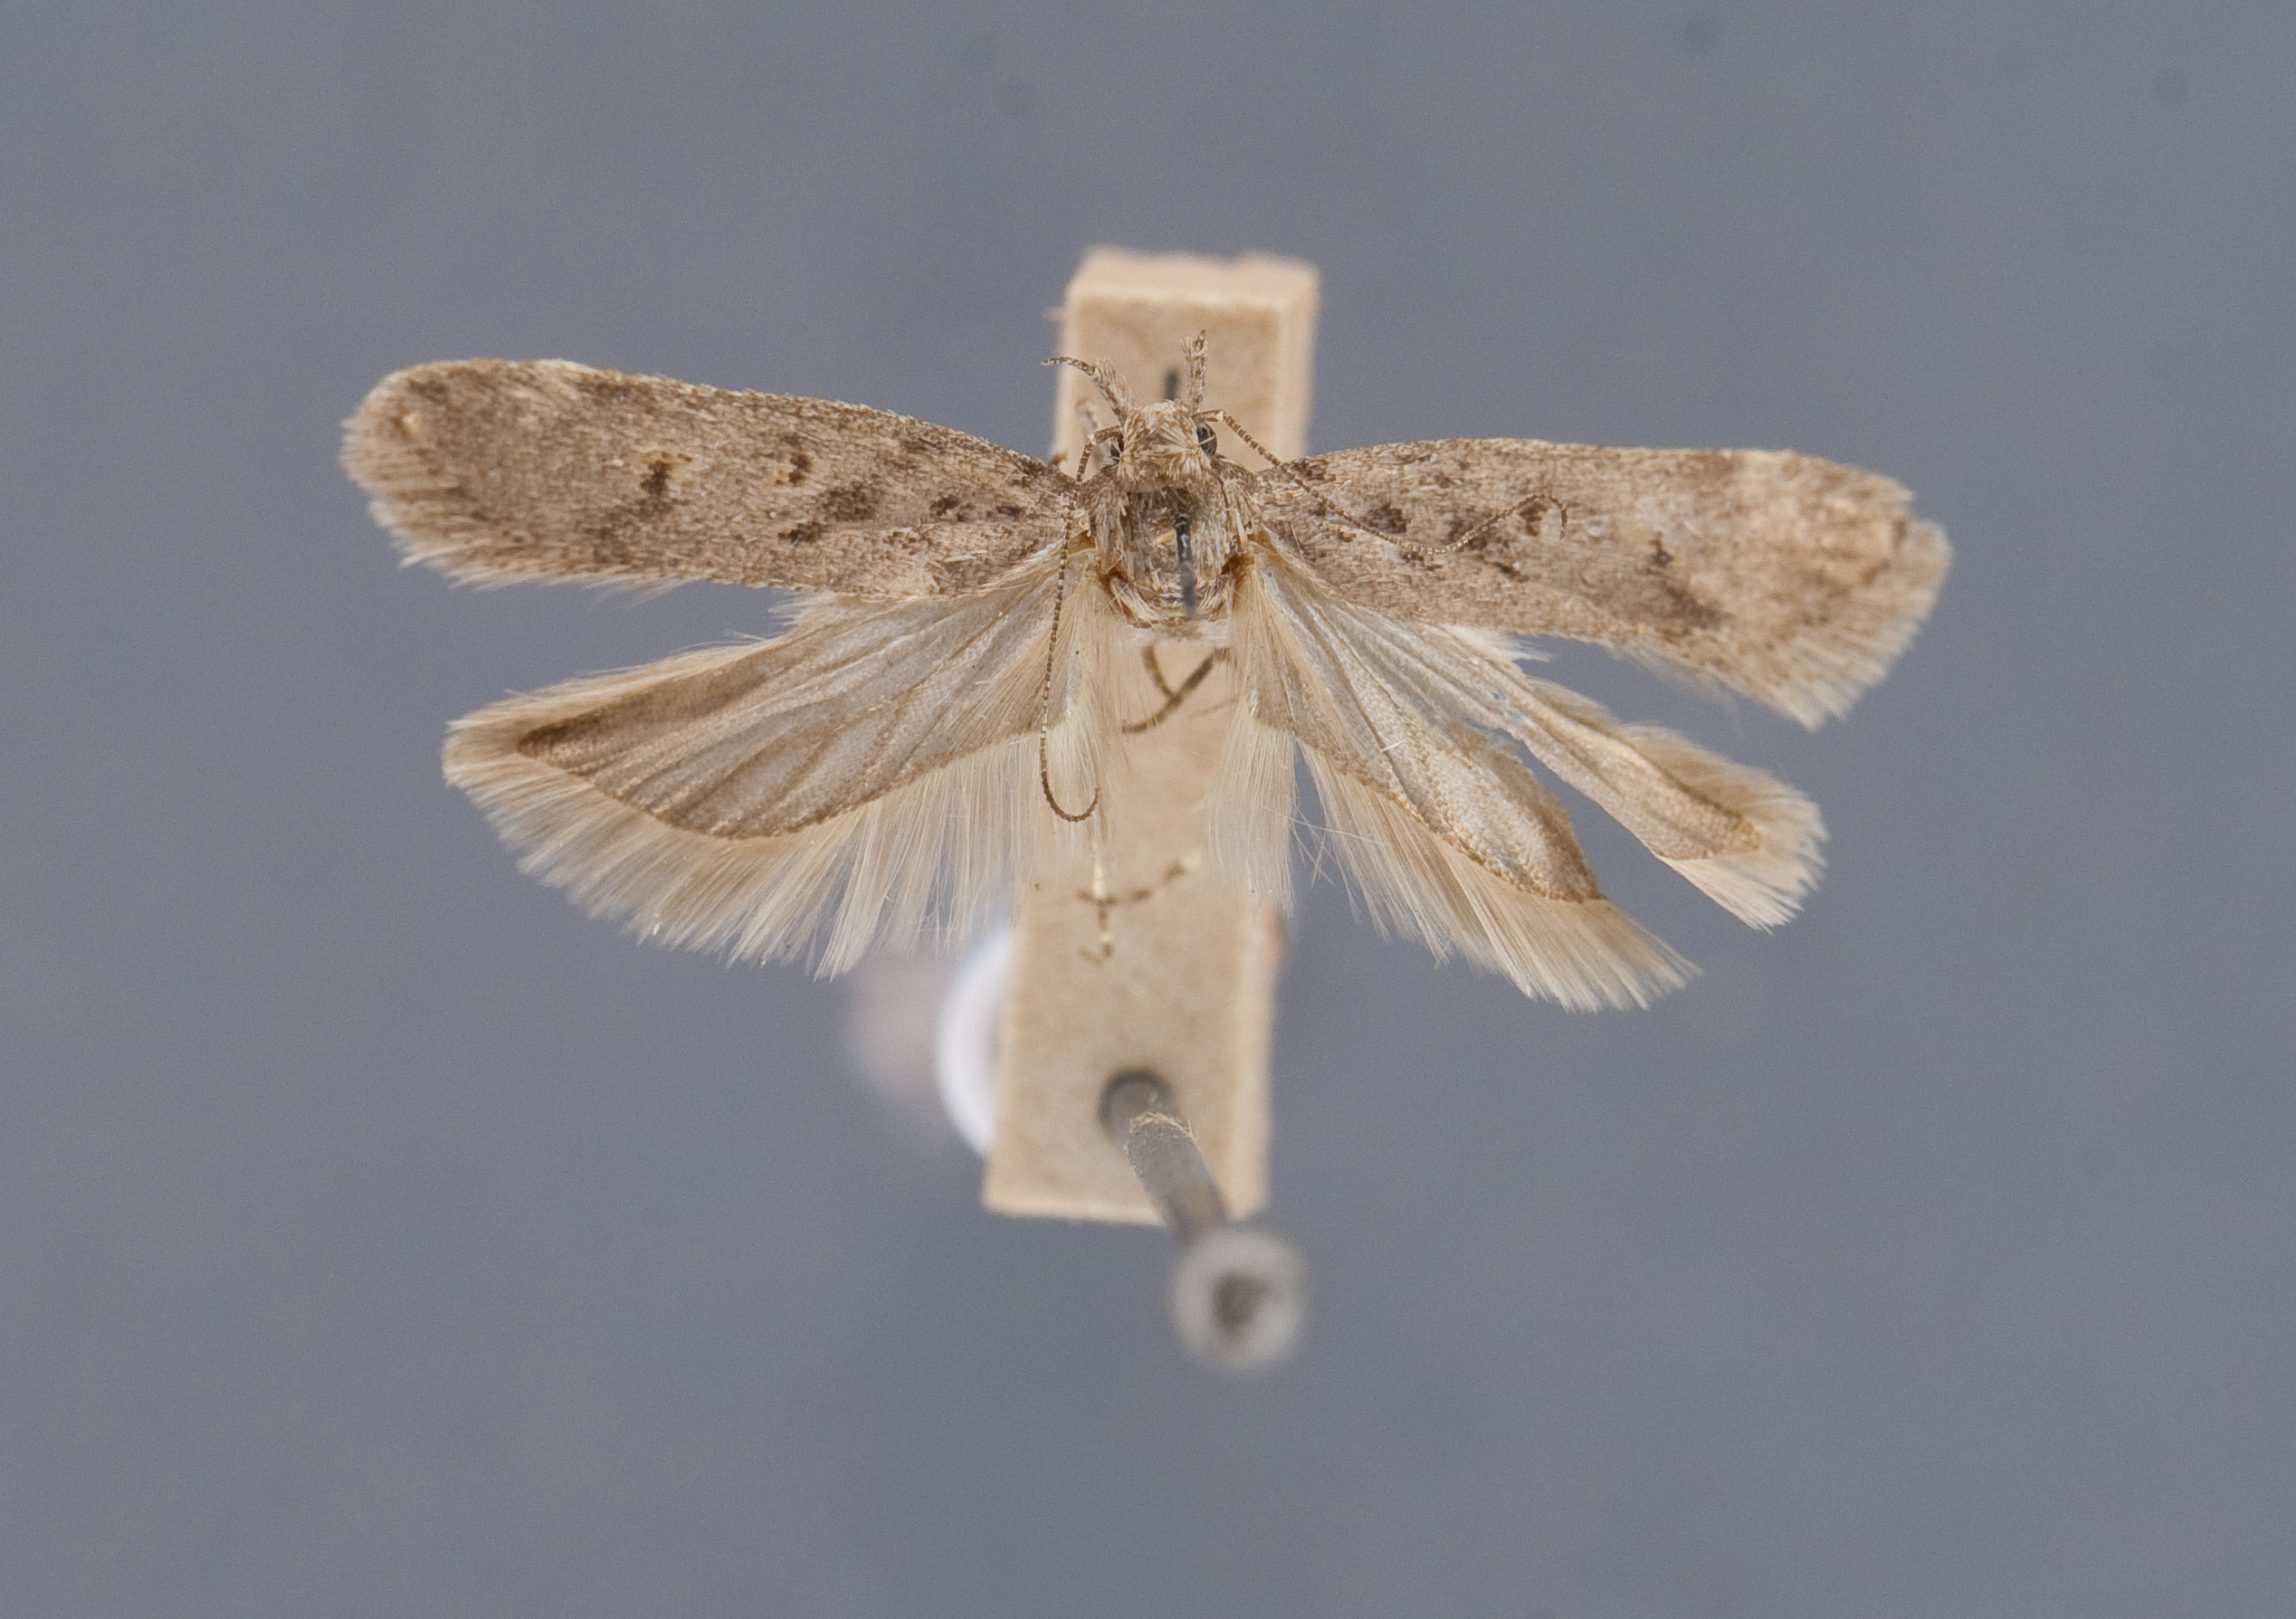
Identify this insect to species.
Filatima abactella (also Gelechia abactella)
